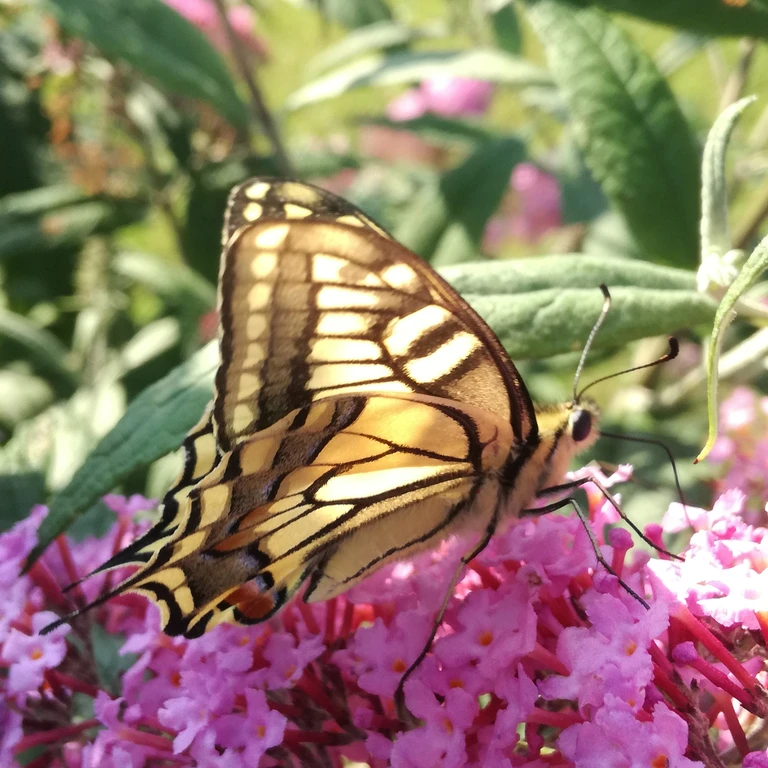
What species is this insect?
Papilio machaon
